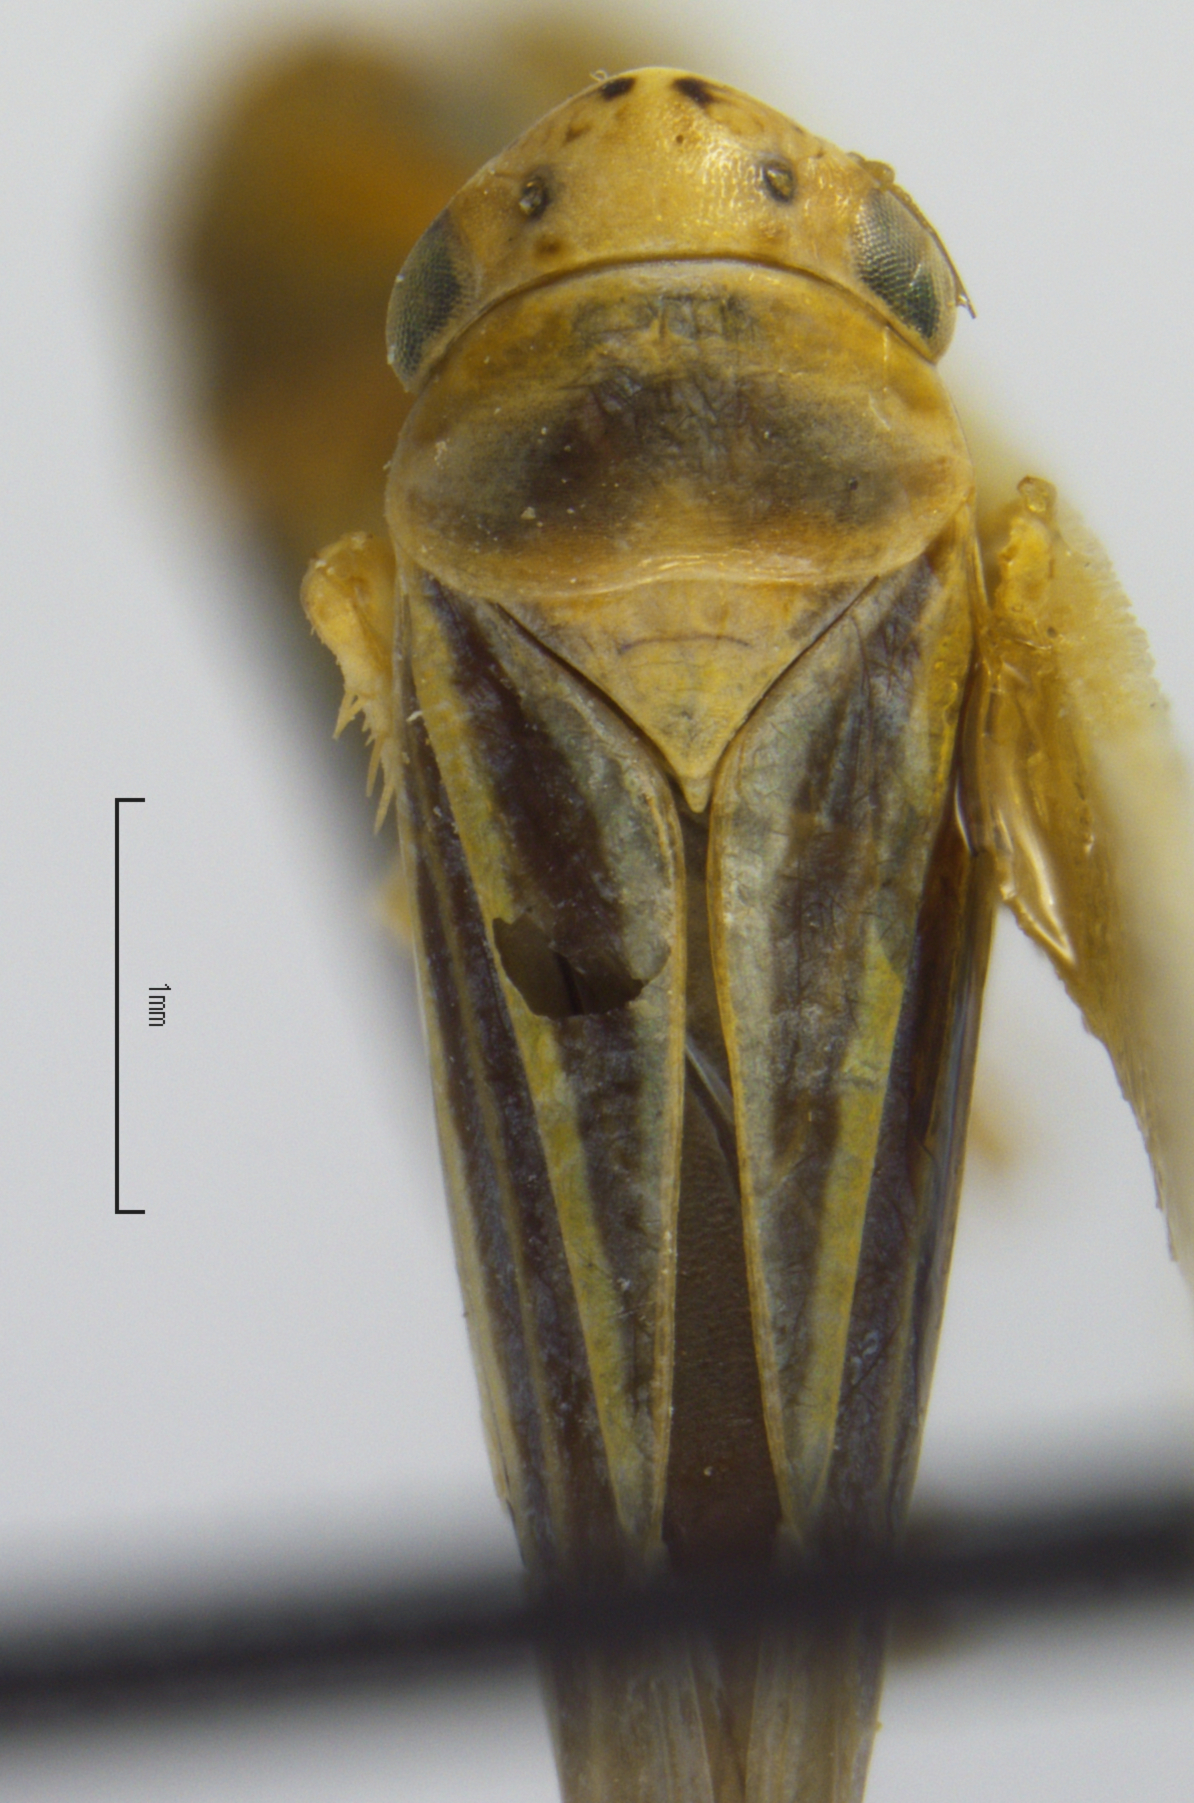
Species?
Cicadella sidana
